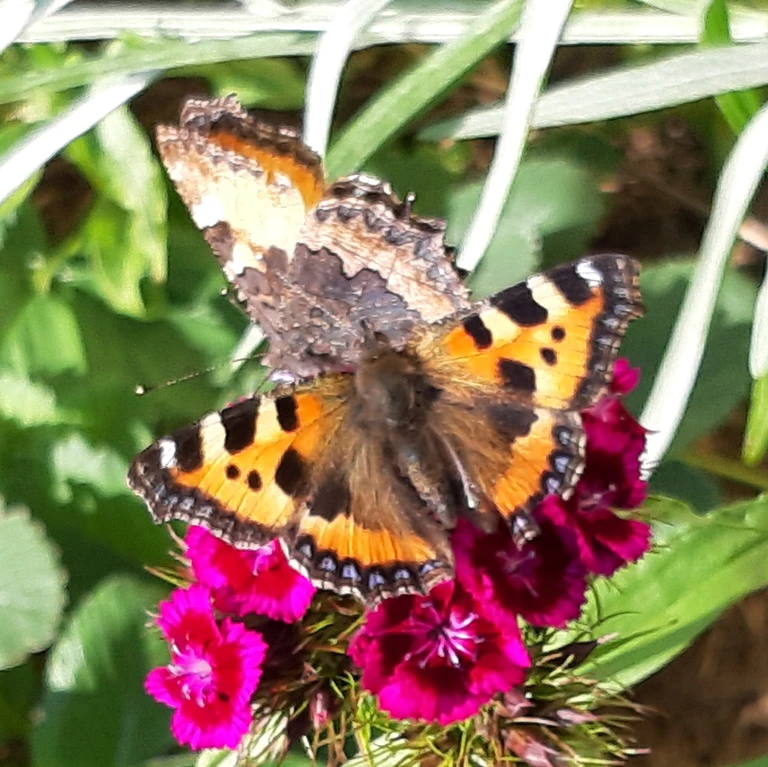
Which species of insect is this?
Aglais urticae
